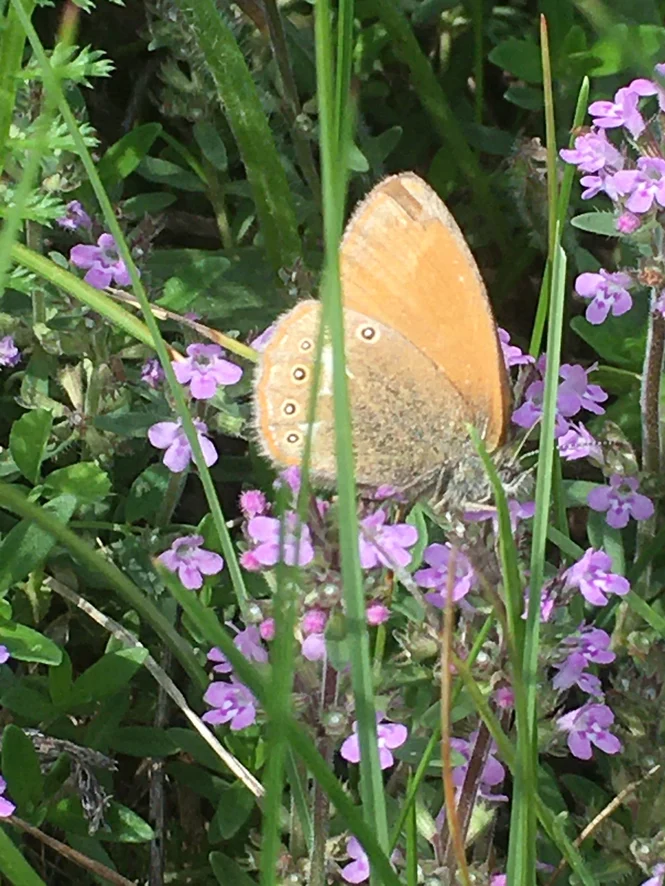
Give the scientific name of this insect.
Coenonympha glycerion (also Coenonympha iphis)
